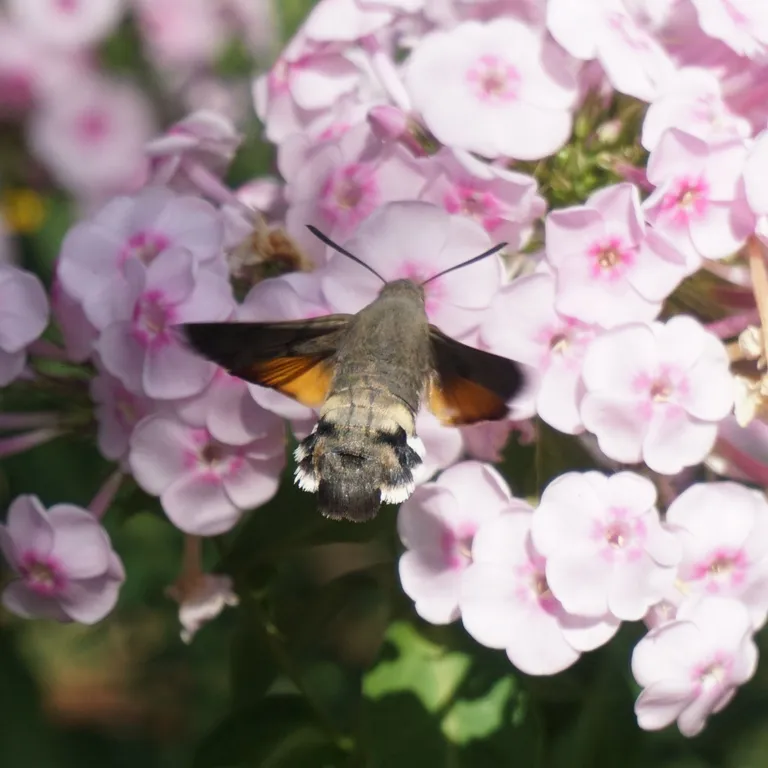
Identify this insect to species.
Macroglossum stellatarum
